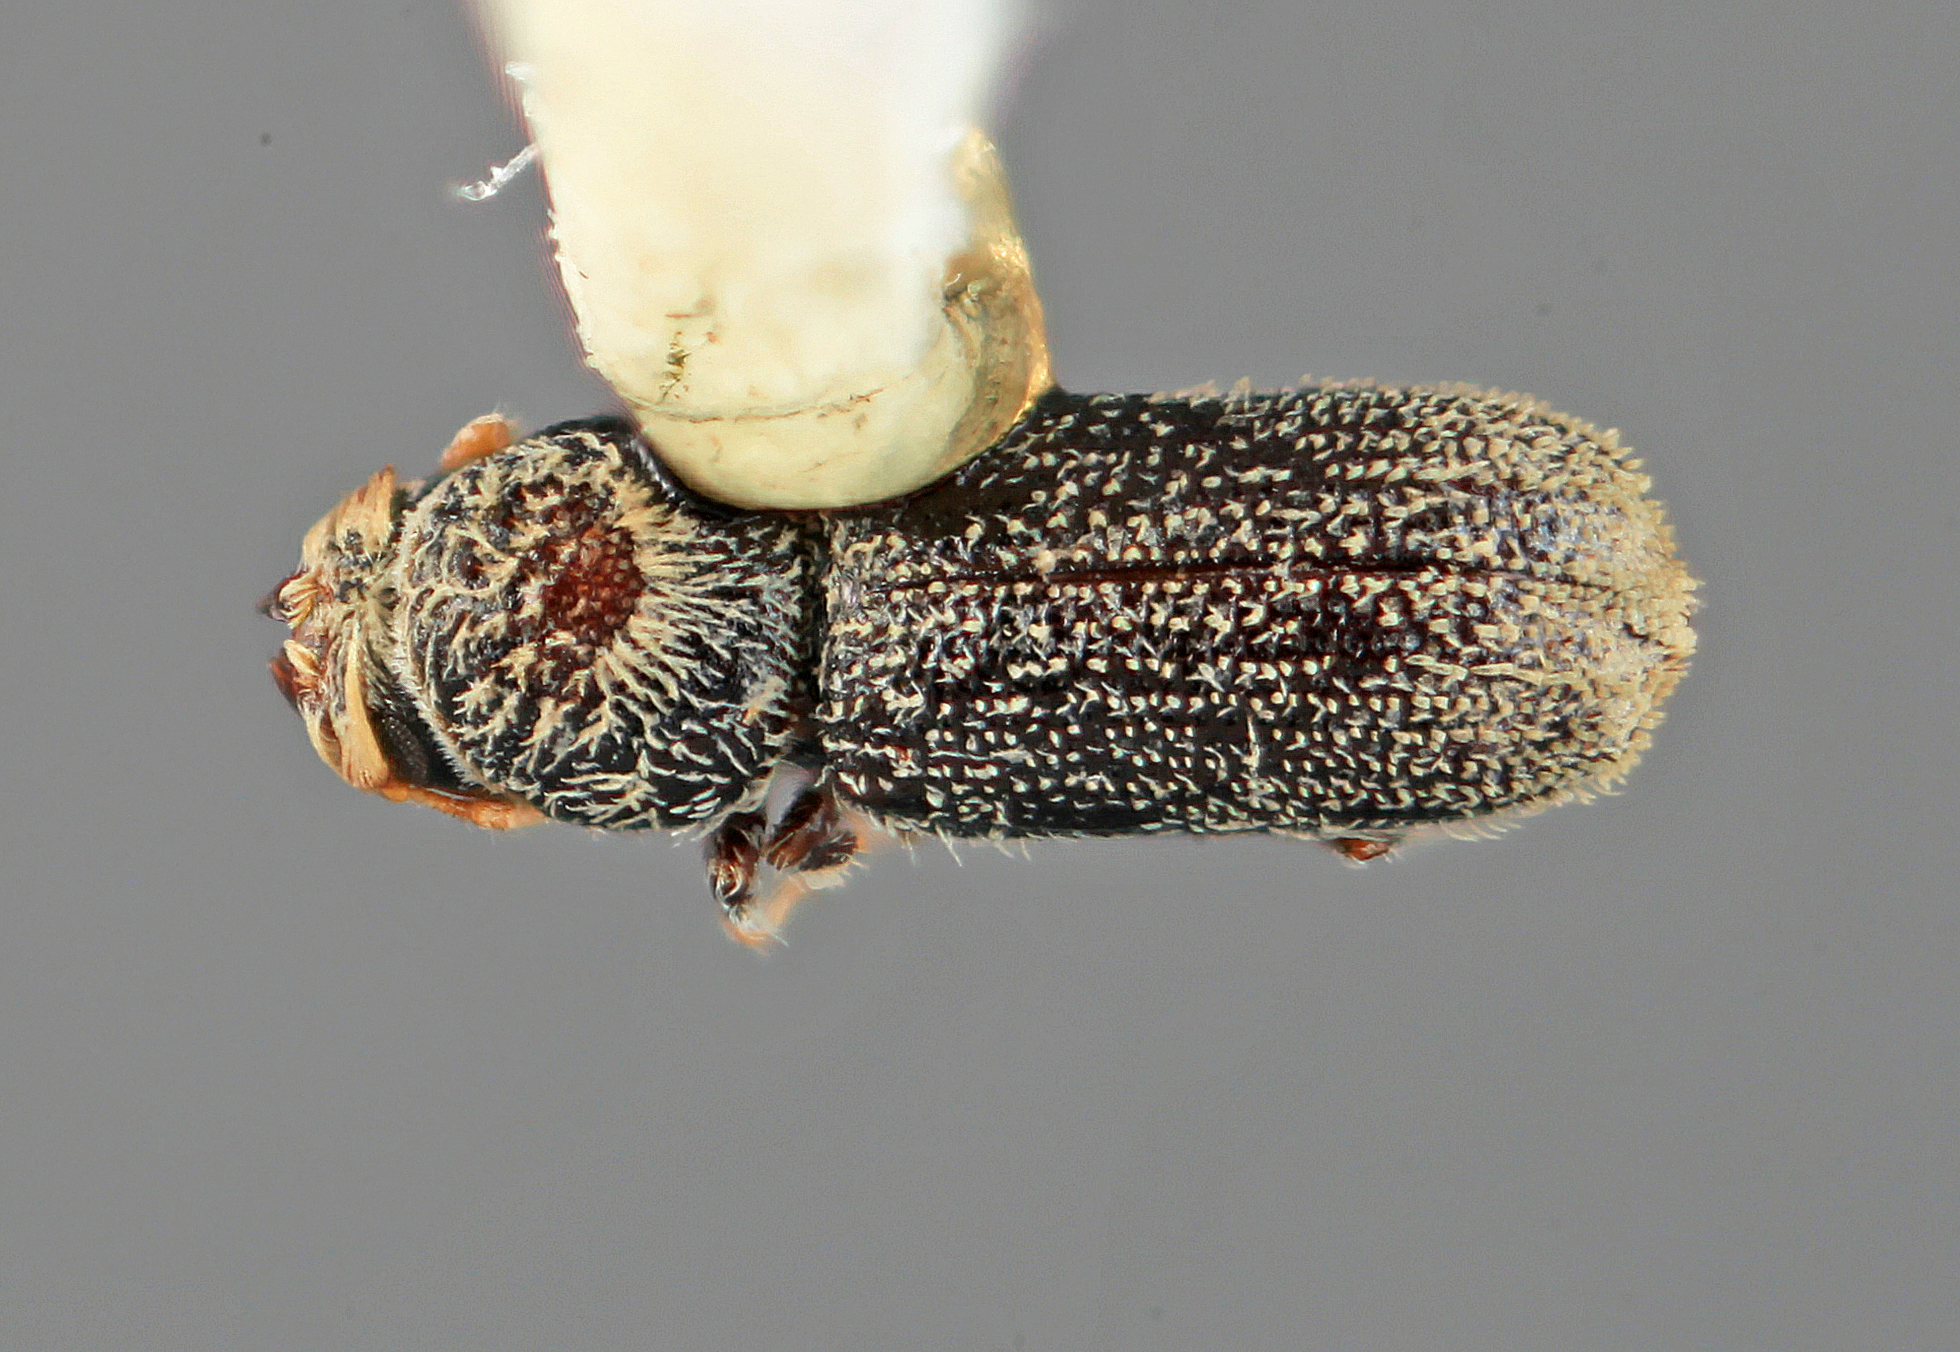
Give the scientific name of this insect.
Pseudothysanoes securus
